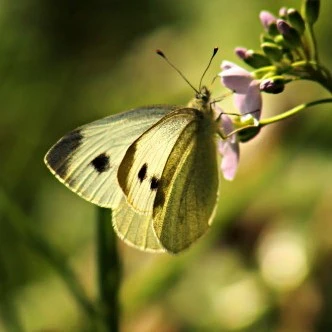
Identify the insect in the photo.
Pieris mannii
